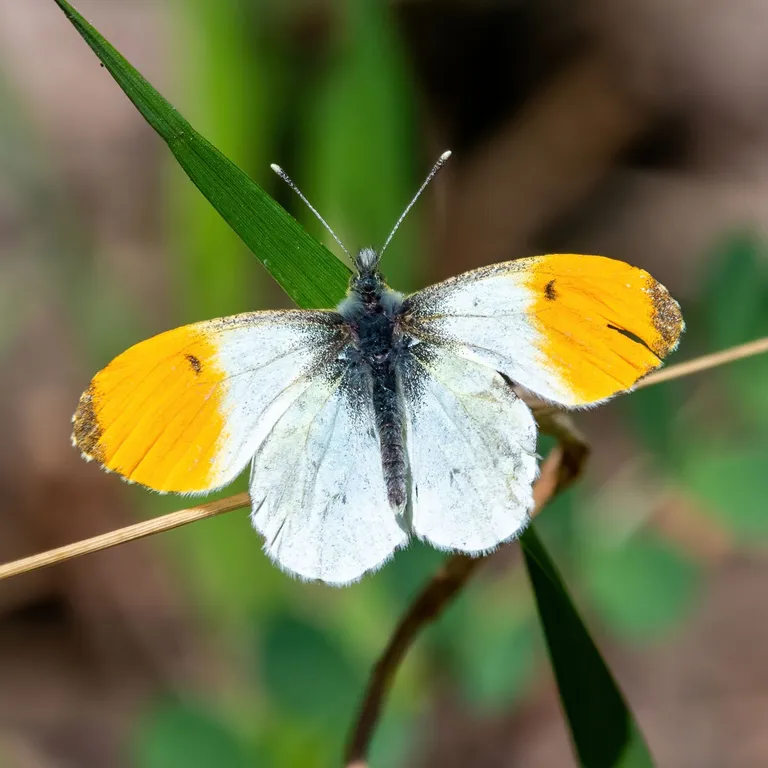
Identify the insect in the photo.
Anthocharis cardamines
